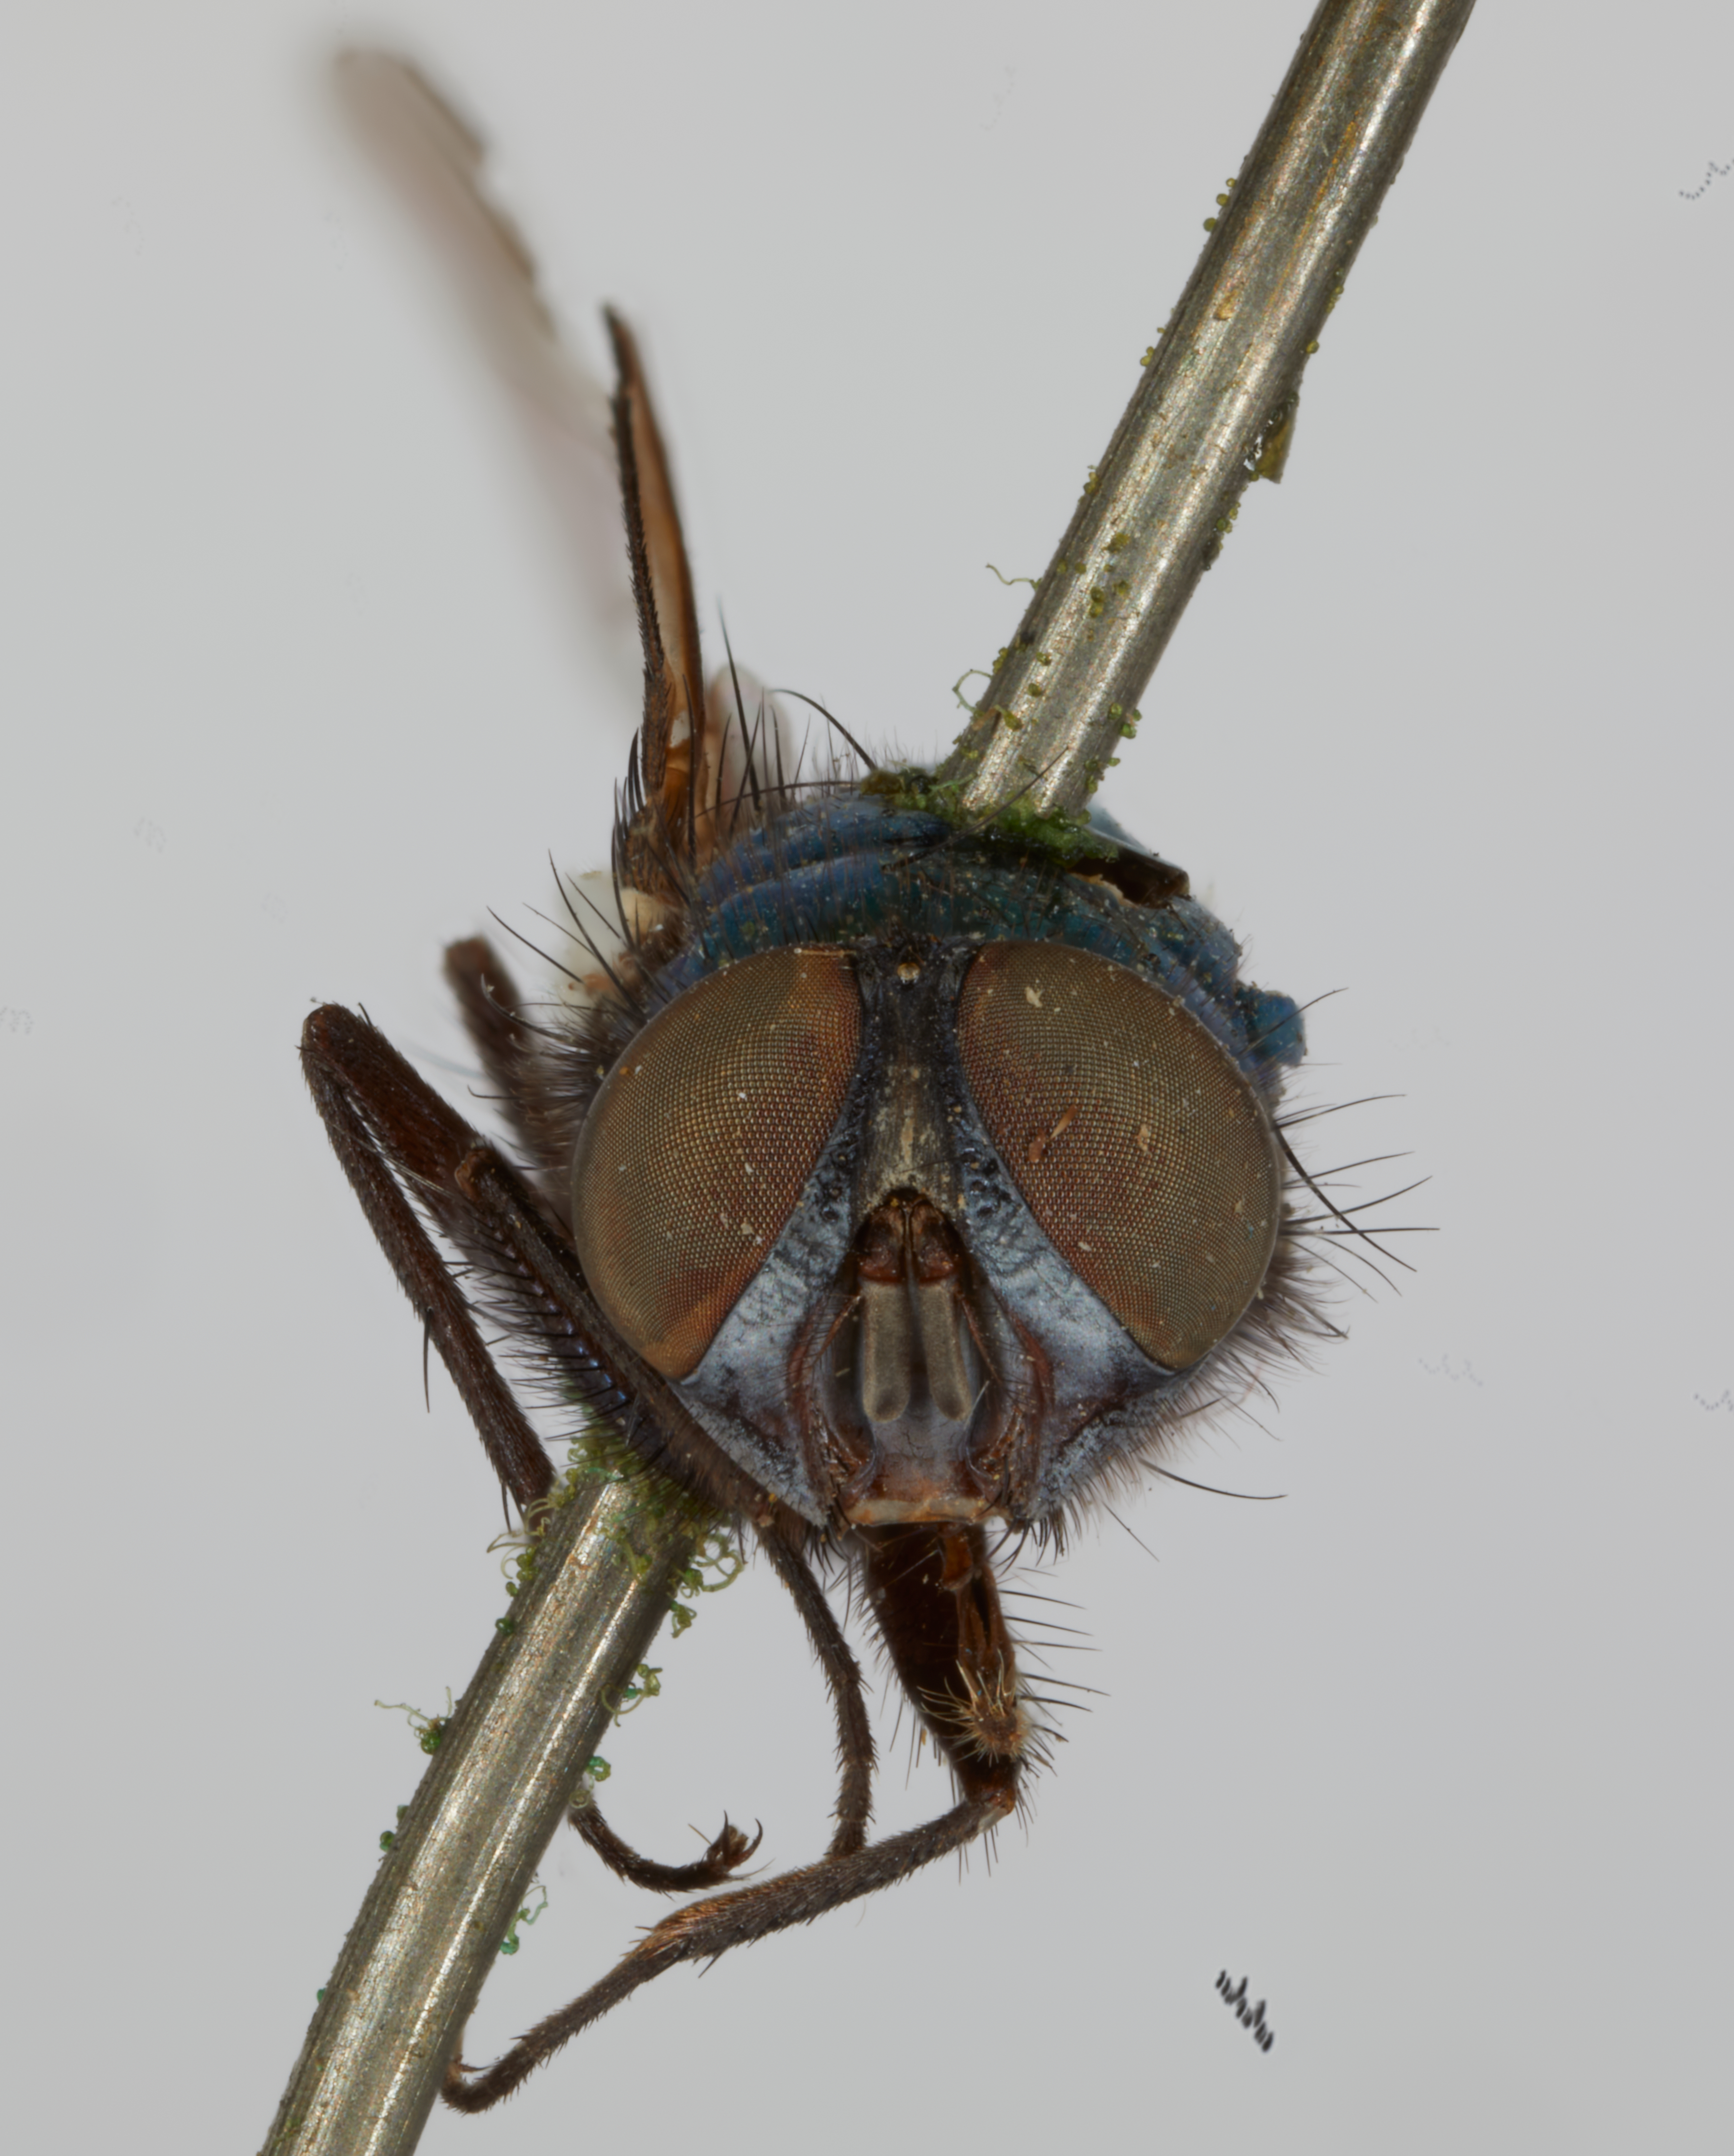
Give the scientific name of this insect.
Phaenicia sericata (also Lucilia giraulti)
